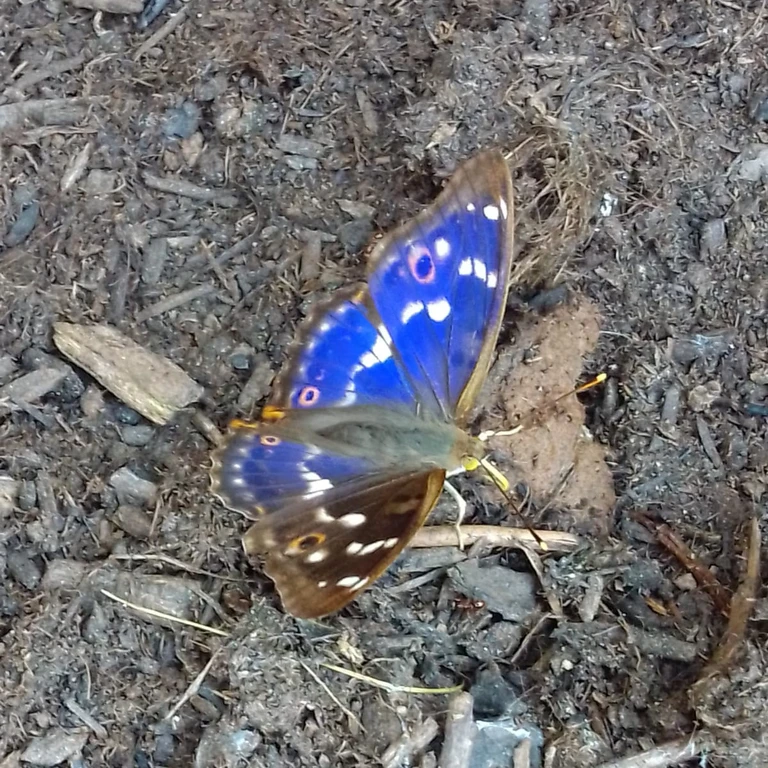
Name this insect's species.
Apatura ilia
